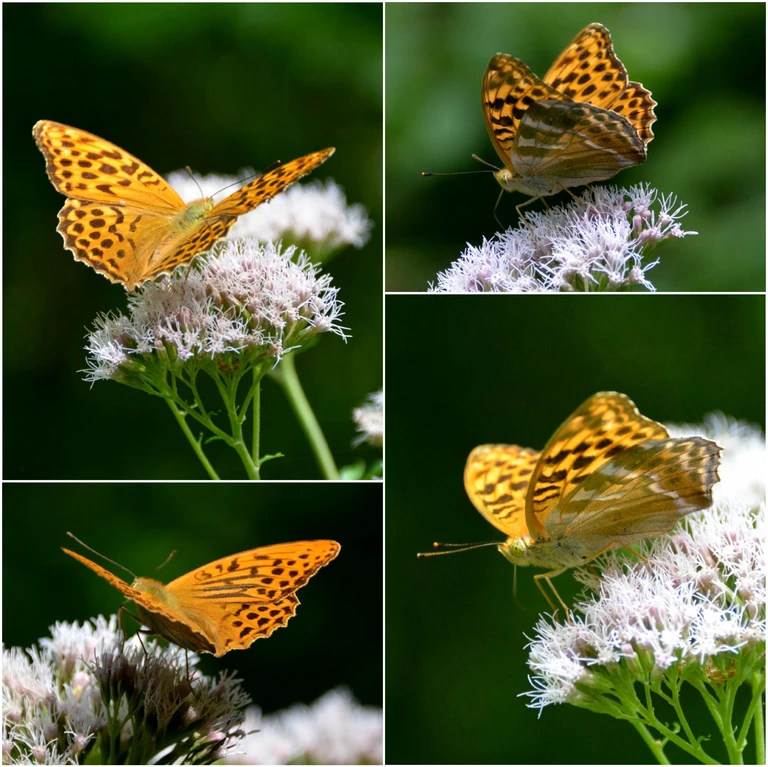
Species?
Argynnis paphia
